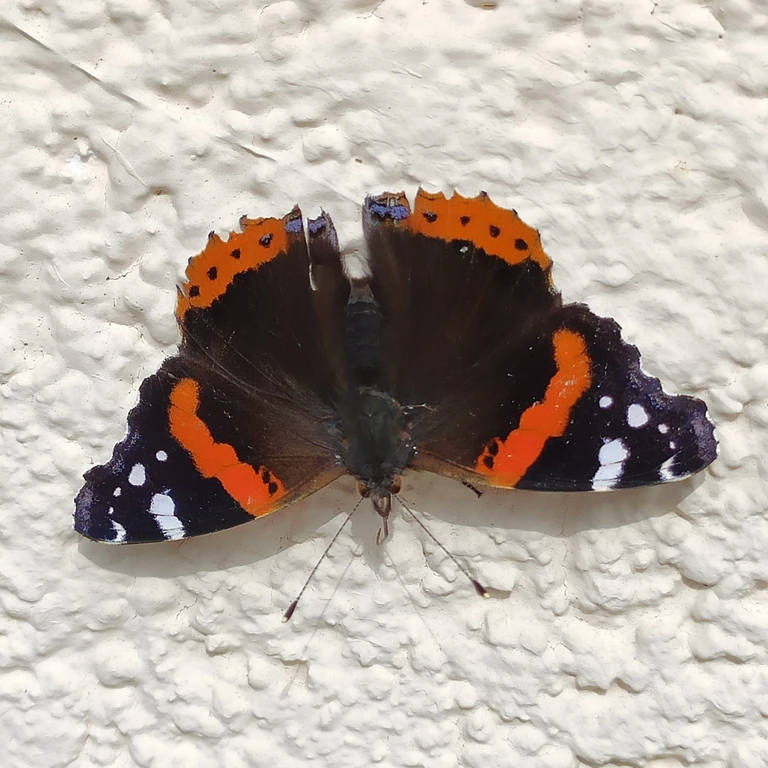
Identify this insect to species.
Vanessa atalanta
